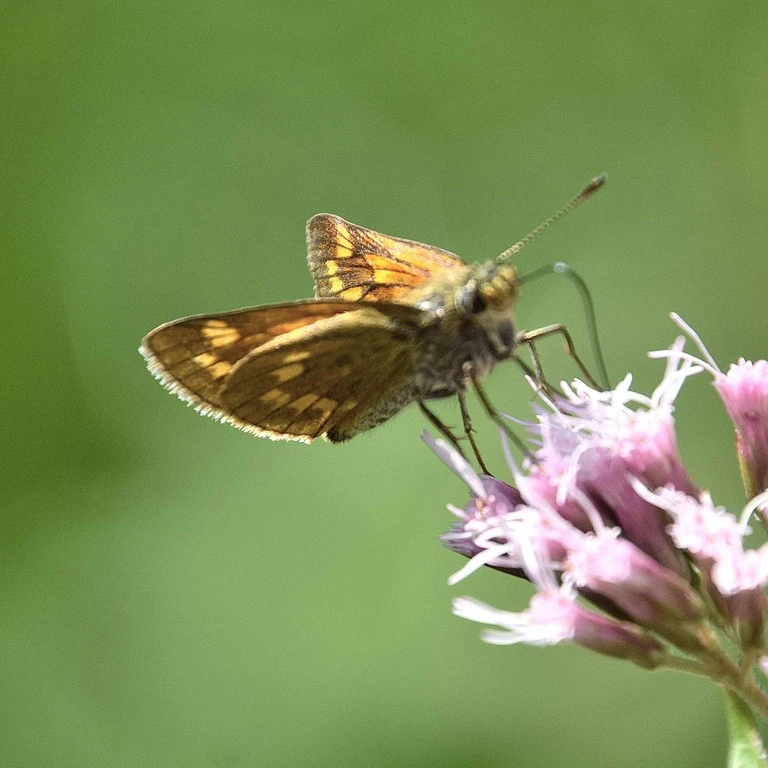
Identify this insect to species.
Ochlodes sylvanus (also Ochlodes venata)
